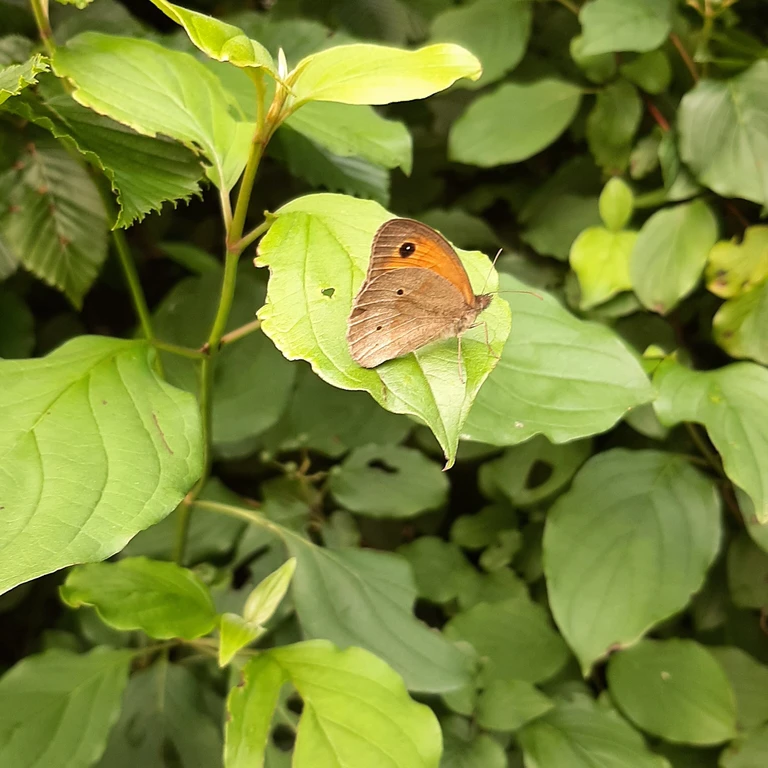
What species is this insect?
Maniola jurtina
